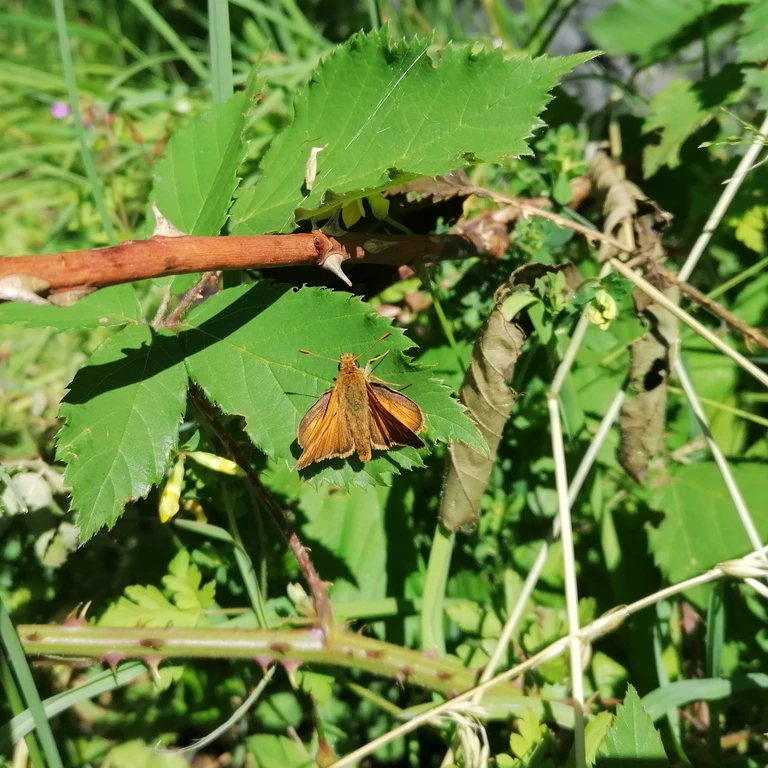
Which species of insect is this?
Ochlodes sylvanus (also Ochlodes venata)
